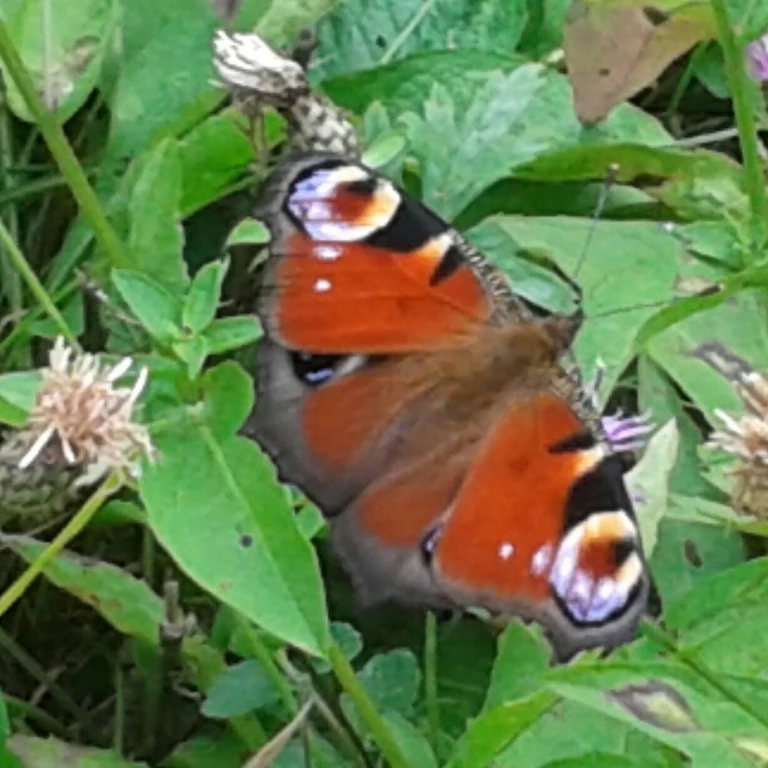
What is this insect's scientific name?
Aglais io
